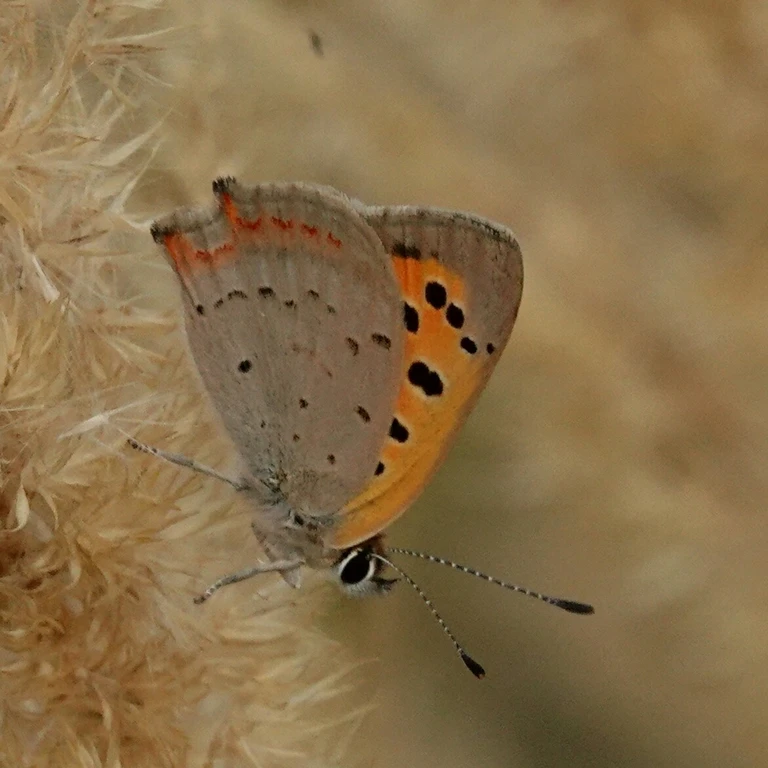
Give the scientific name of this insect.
Lycaena phlaeas
